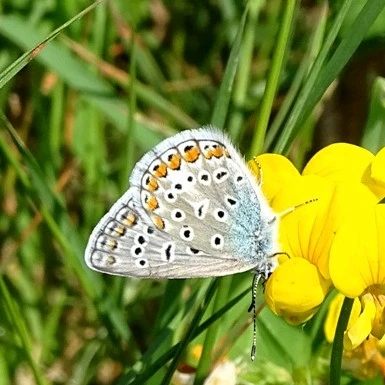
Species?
Polyommatus icarus
